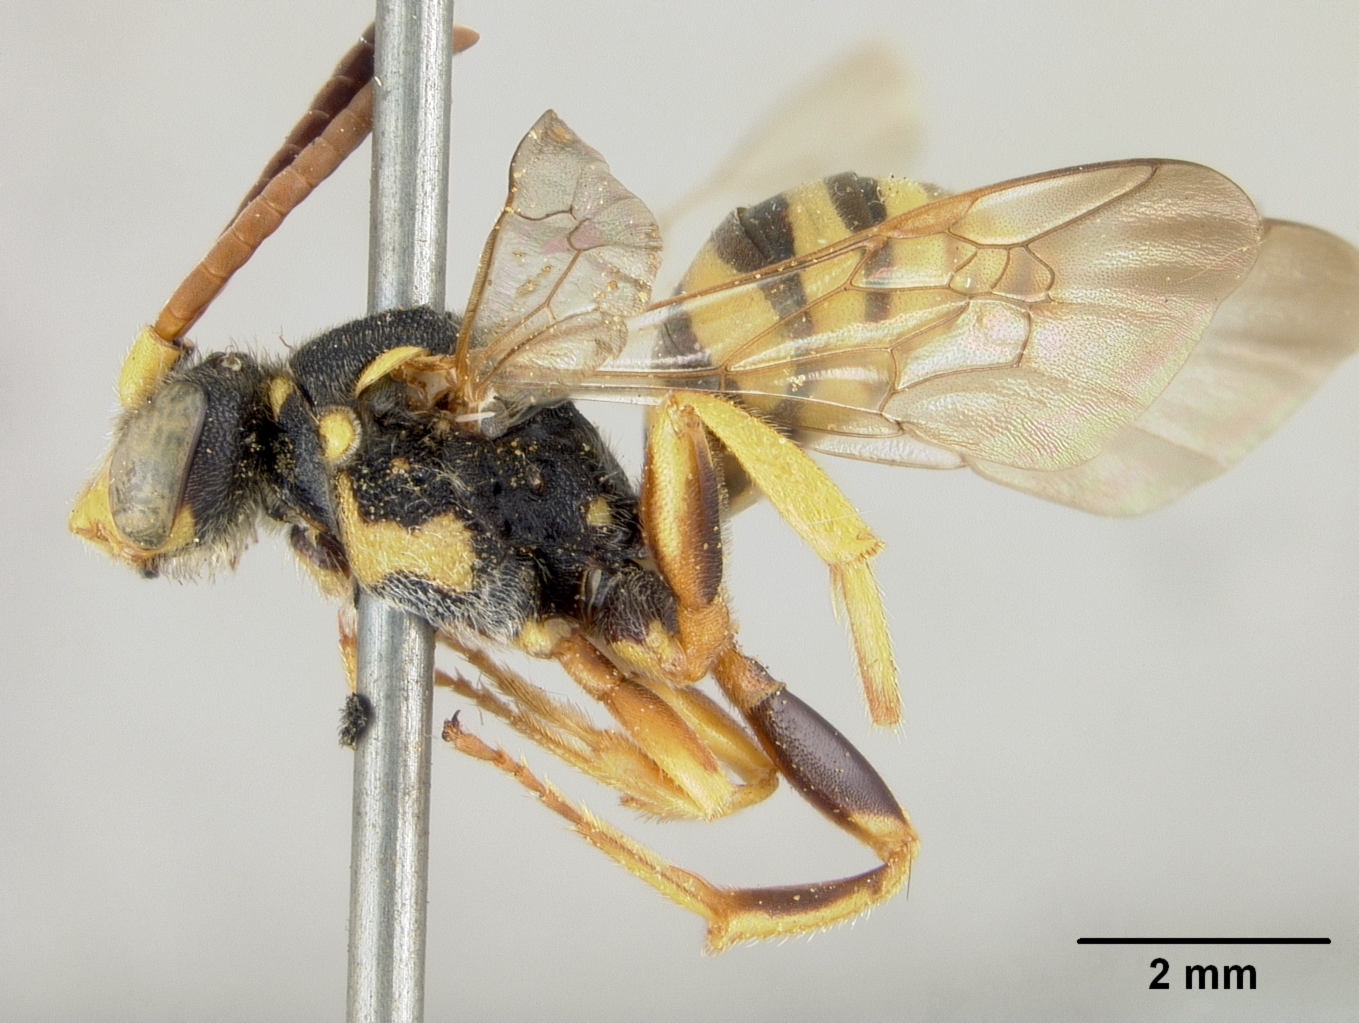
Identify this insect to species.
Nomada ornithica
